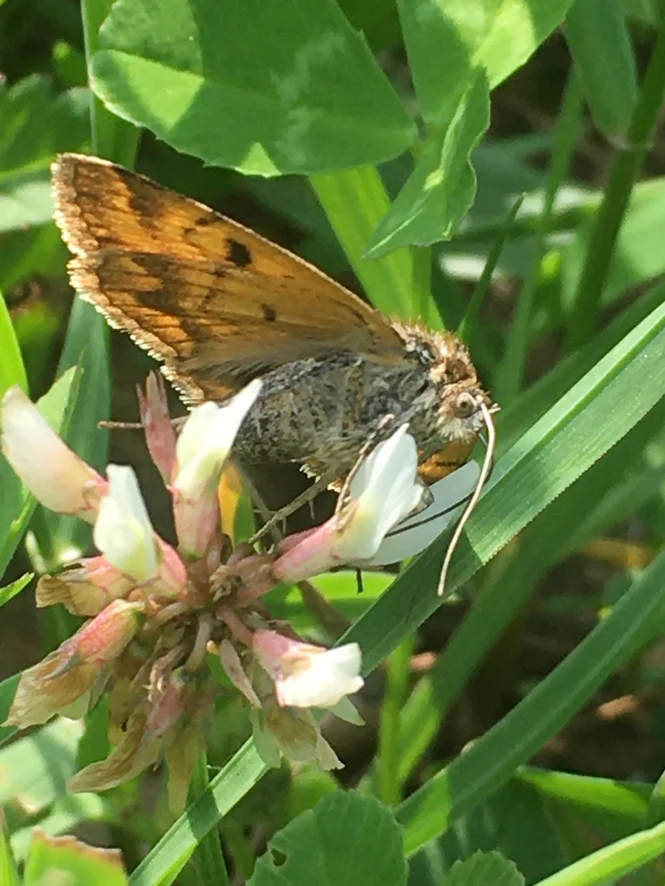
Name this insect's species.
Euclidia glyphica
